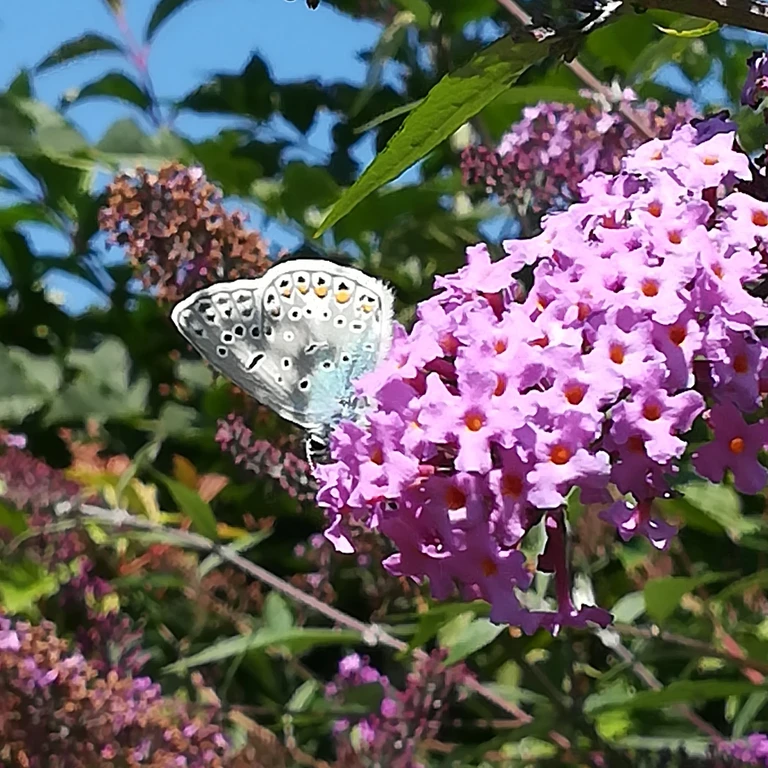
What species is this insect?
Polyommatus icarus
